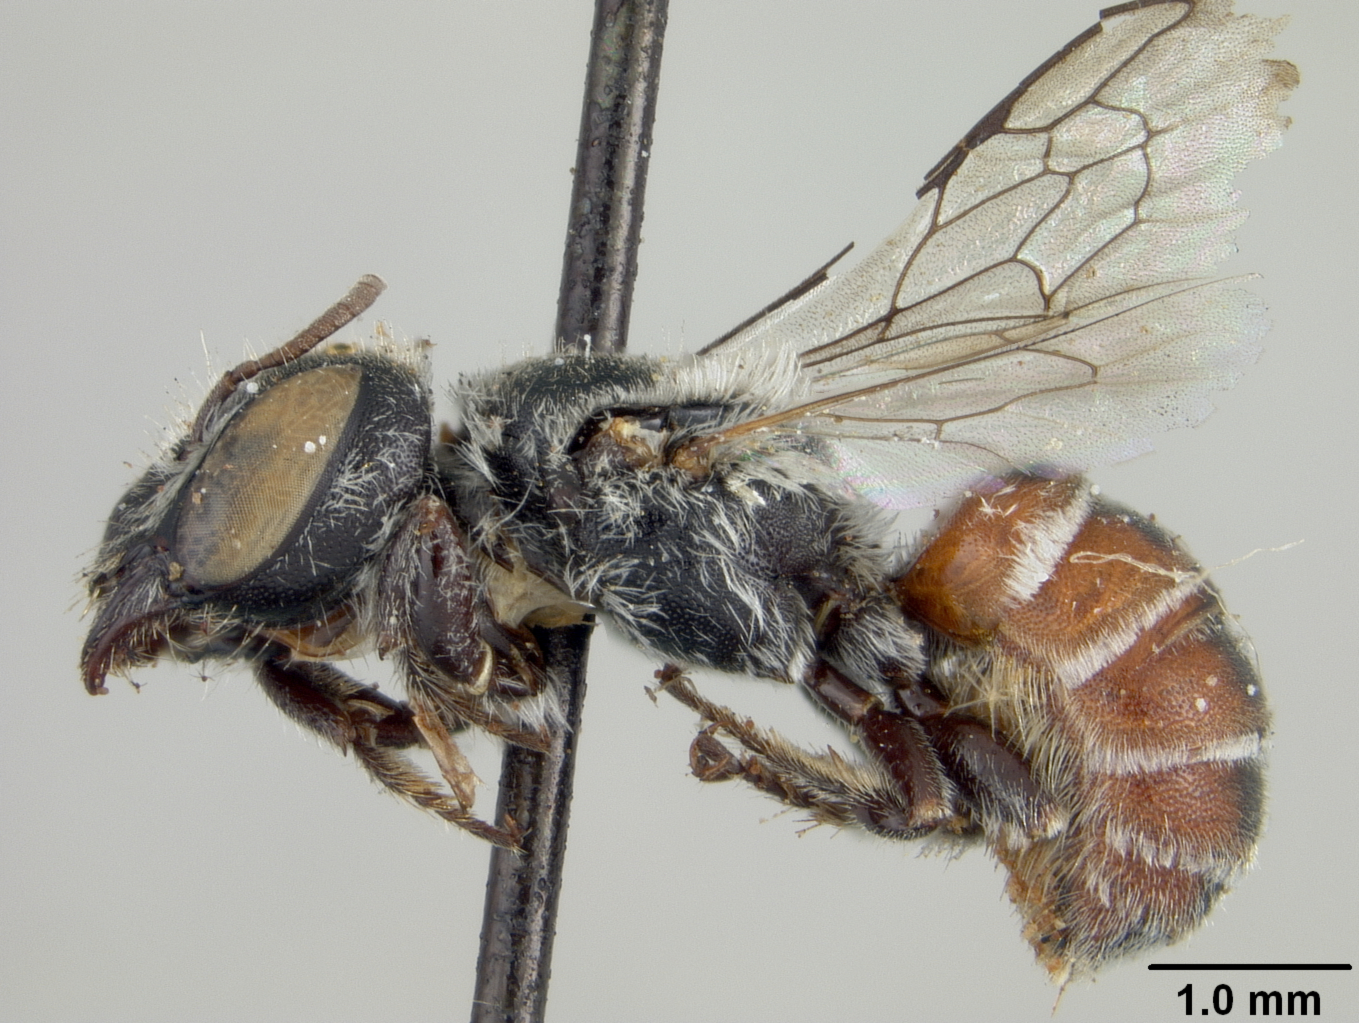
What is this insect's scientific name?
Ashmeadiella barberi
